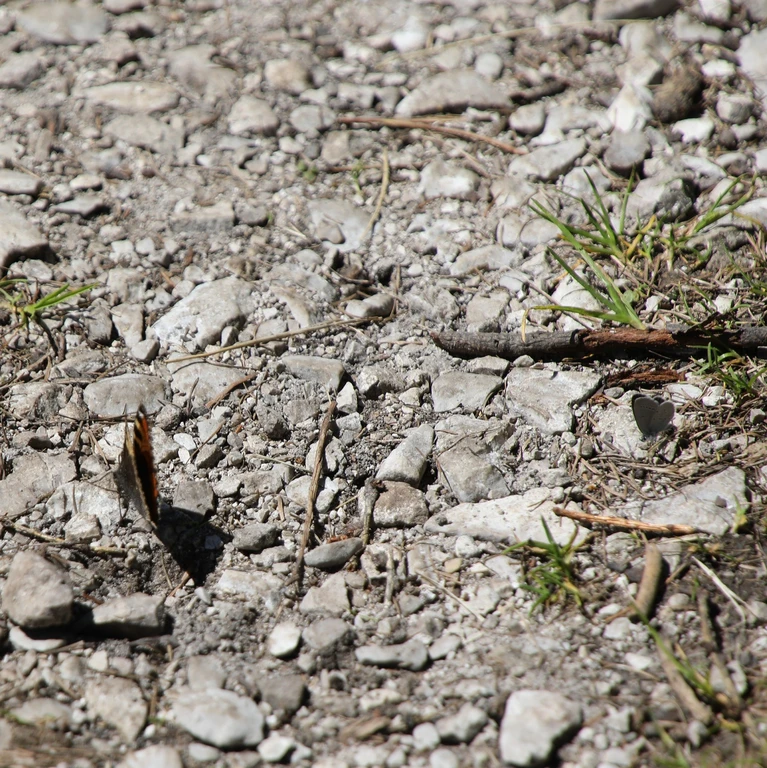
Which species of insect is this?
Aglais urticae
